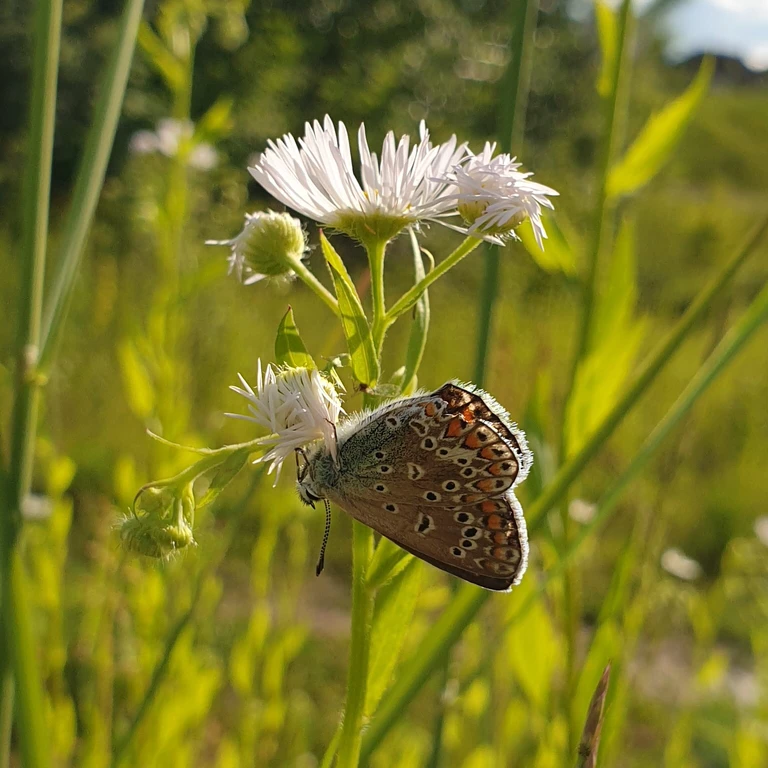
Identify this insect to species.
Polyommatus icarus
